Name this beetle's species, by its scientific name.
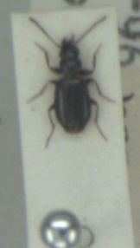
Syntomus truncatellus
